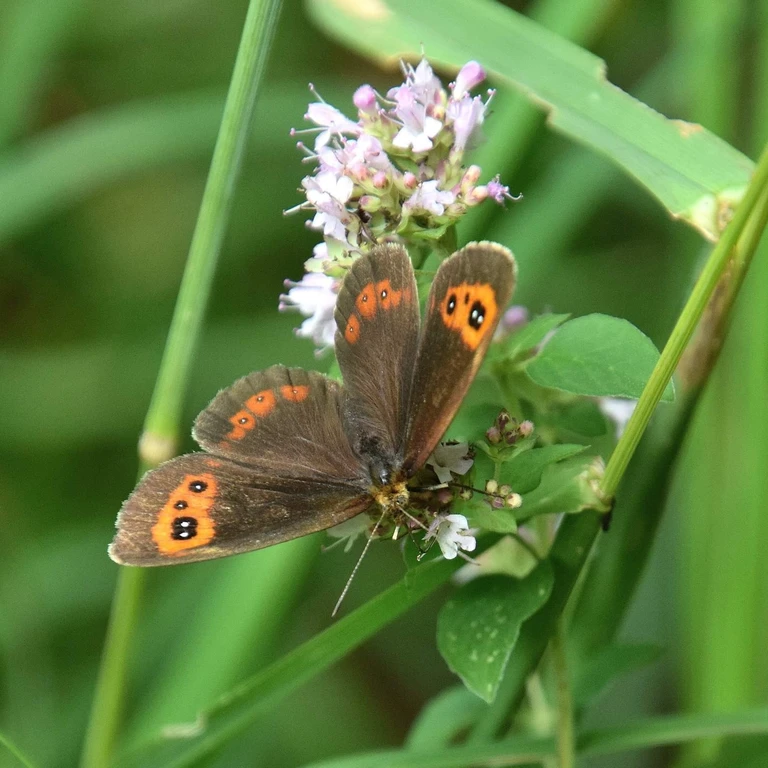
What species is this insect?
Erebia aethiops
